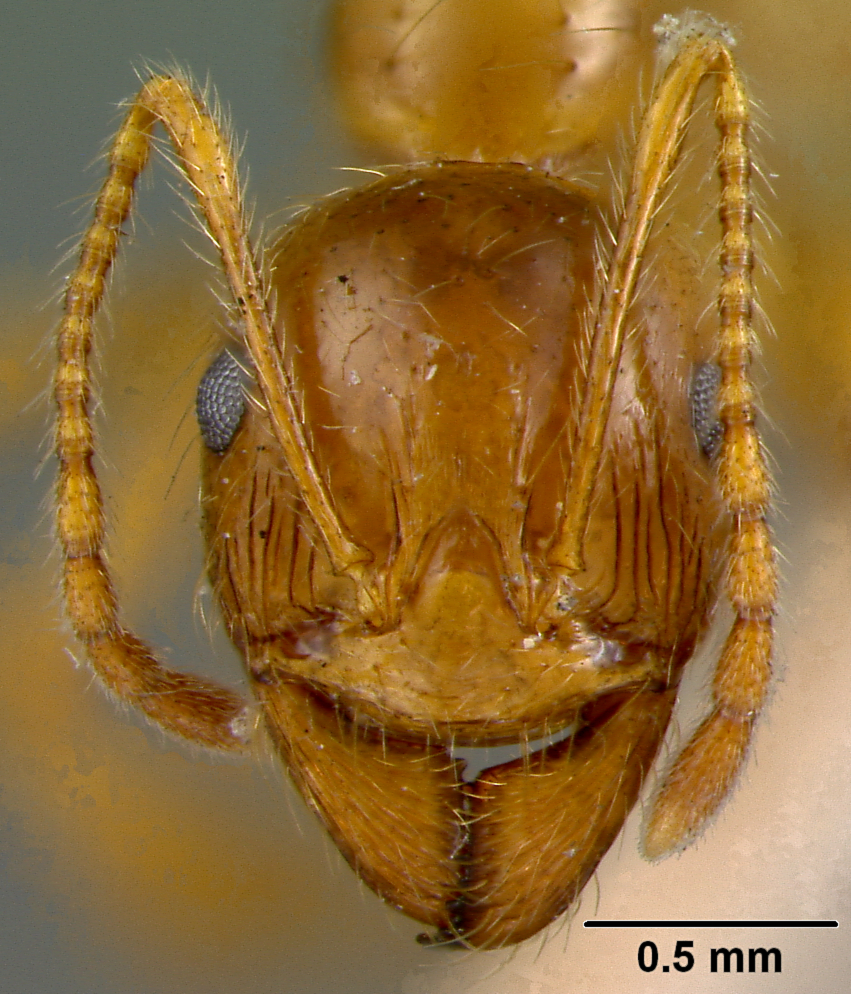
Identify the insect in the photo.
Aphaenogaster barbigula
